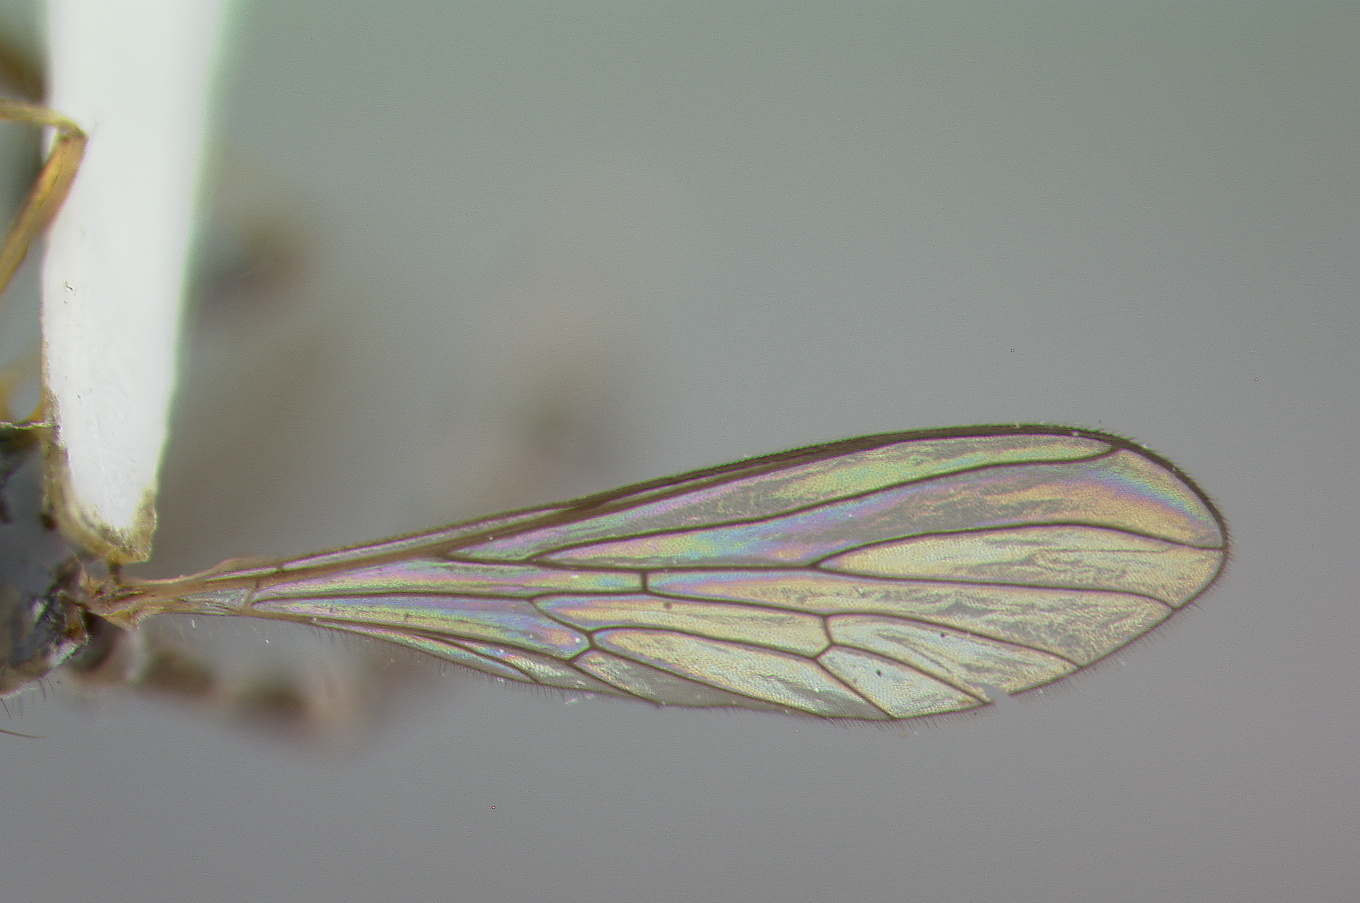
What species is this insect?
Beameromyia vulgaris
